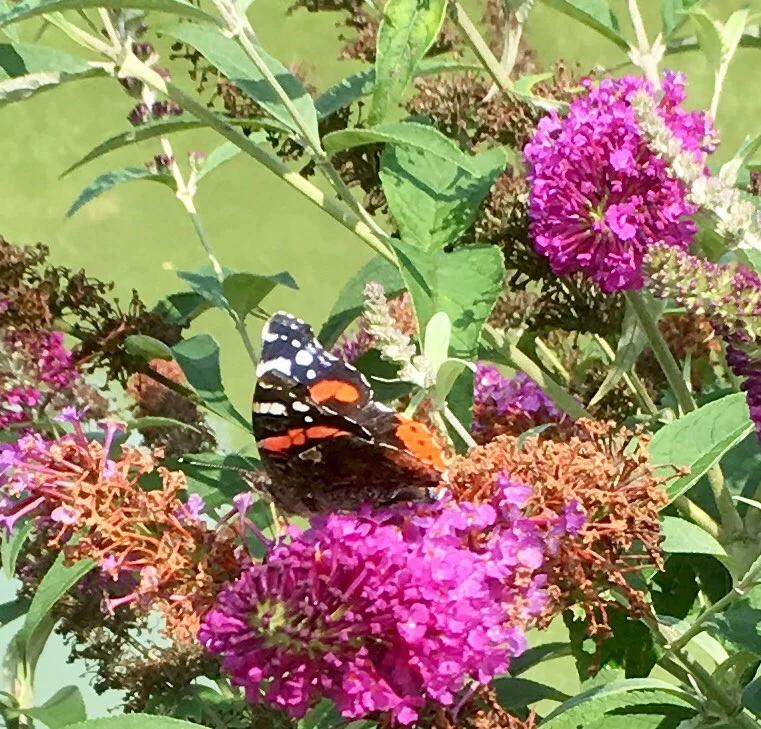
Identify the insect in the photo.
Vanessa atalanta
